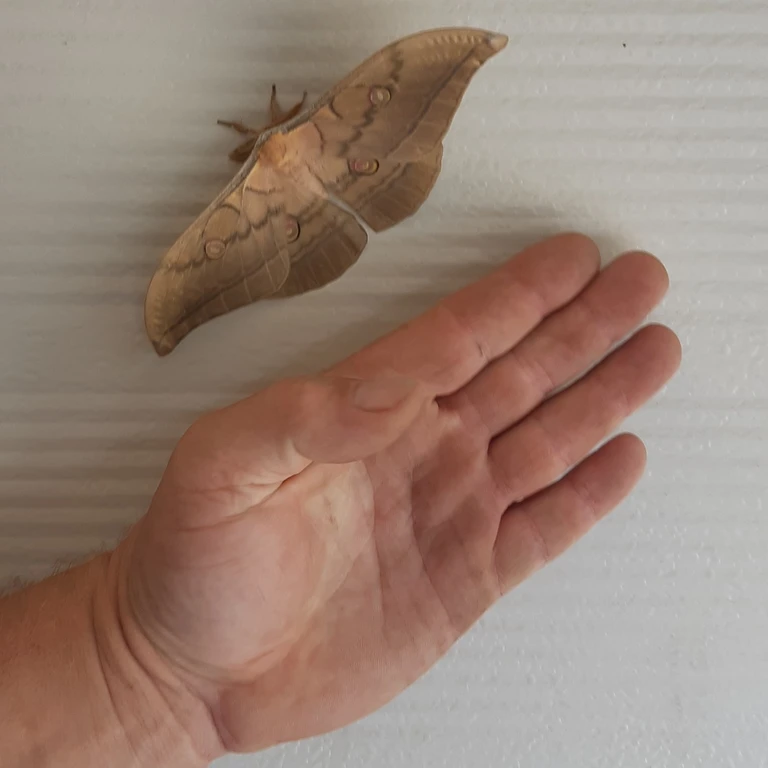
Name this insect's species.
Antheraea yamamai
